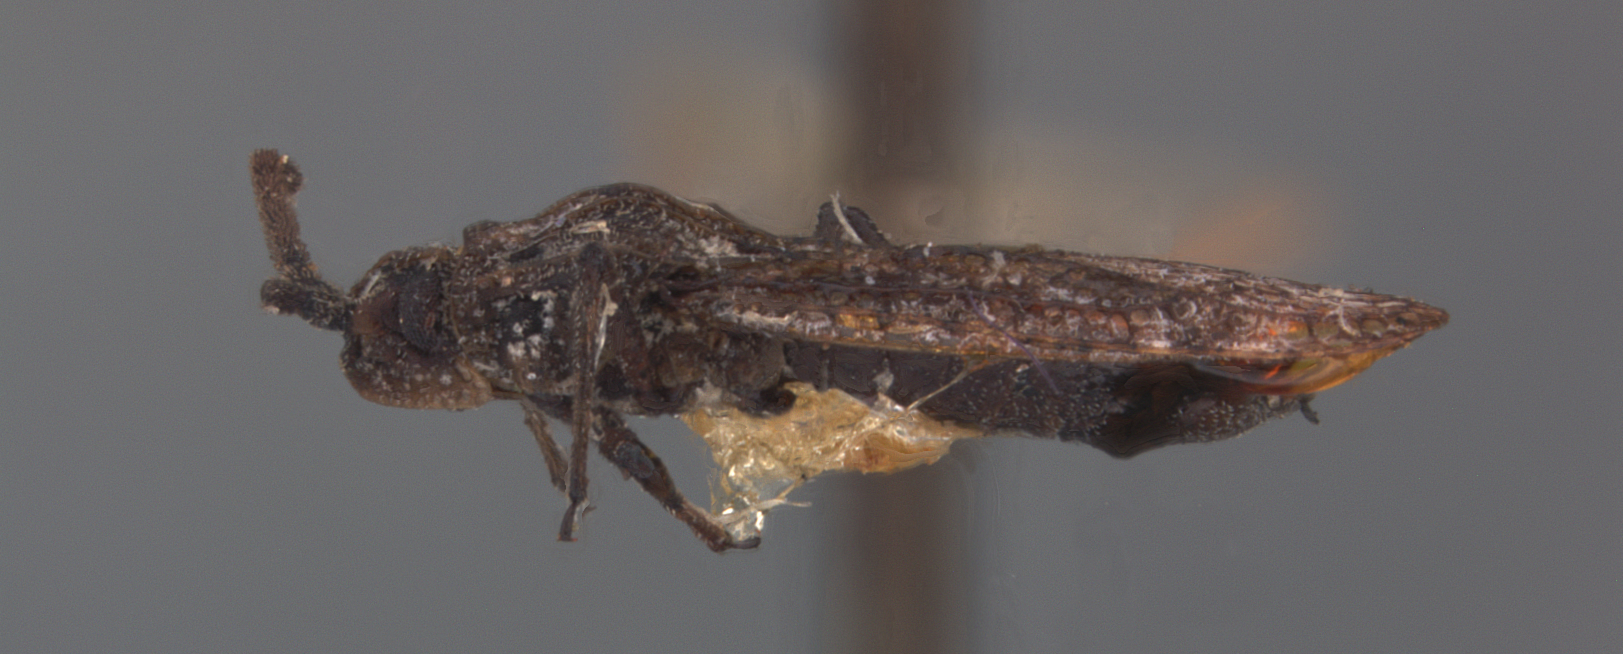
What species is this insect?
Teleonemia consors
